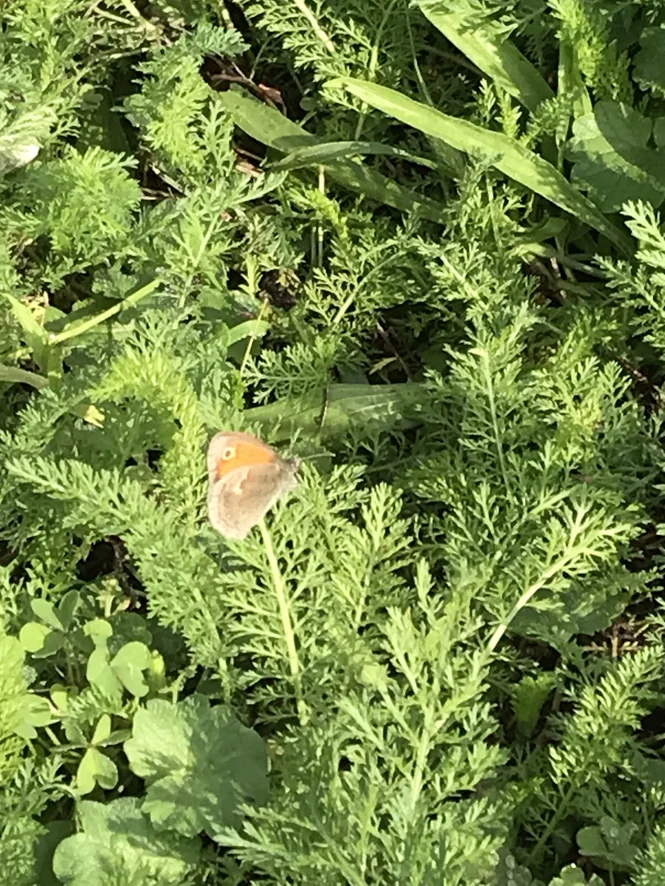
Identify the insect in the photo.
Coenonympha pamphilus
